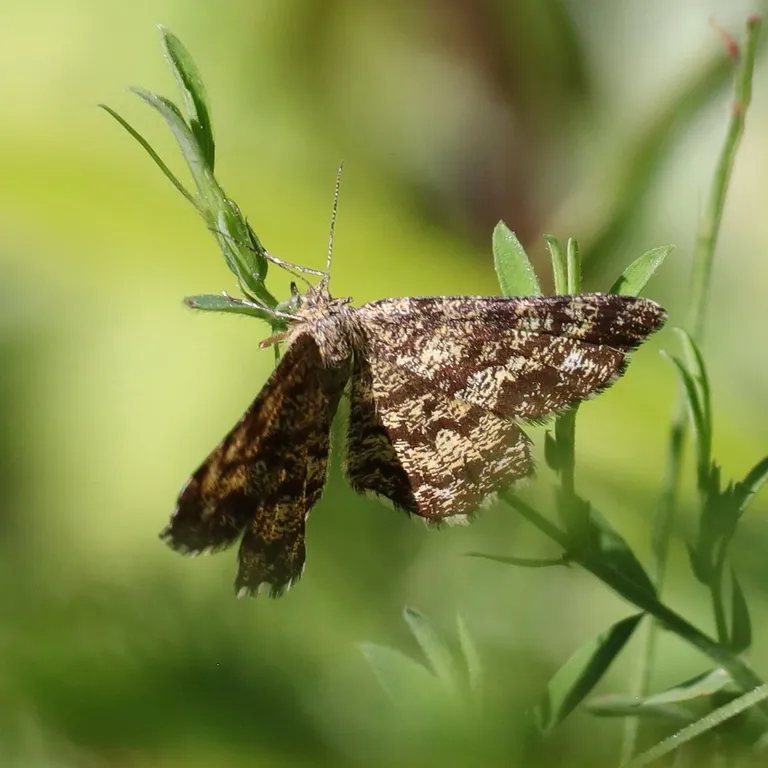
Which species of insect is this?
Ematurga atomaria
